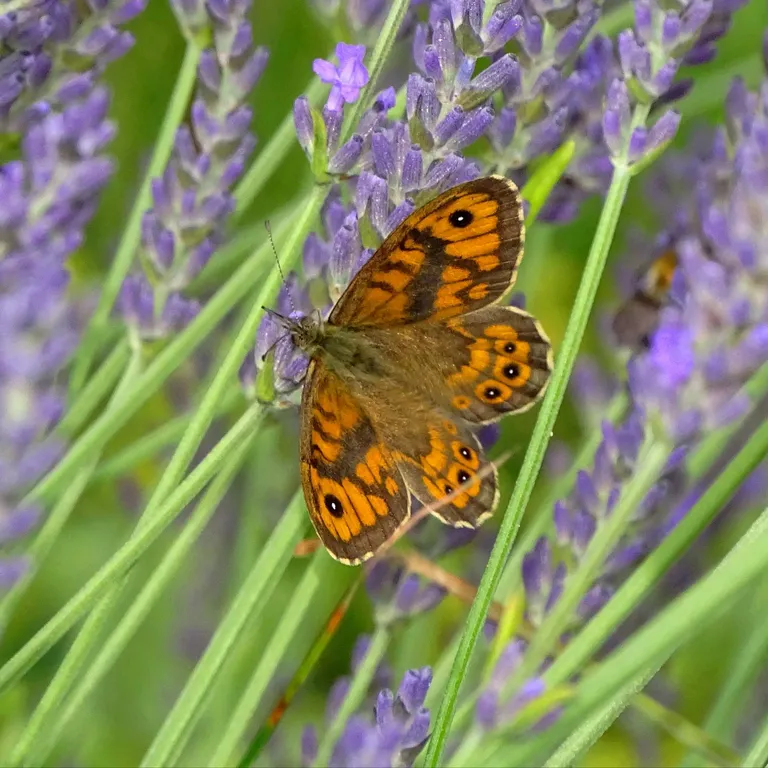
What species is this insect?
Lasiommata megera (also Pararge megera)
